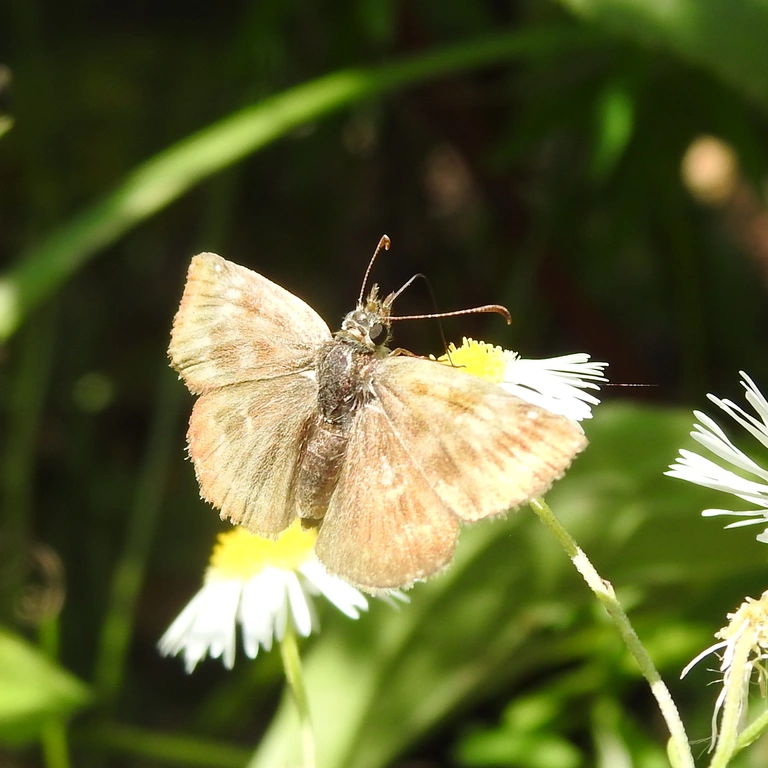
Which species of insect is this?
Erynnis tages
